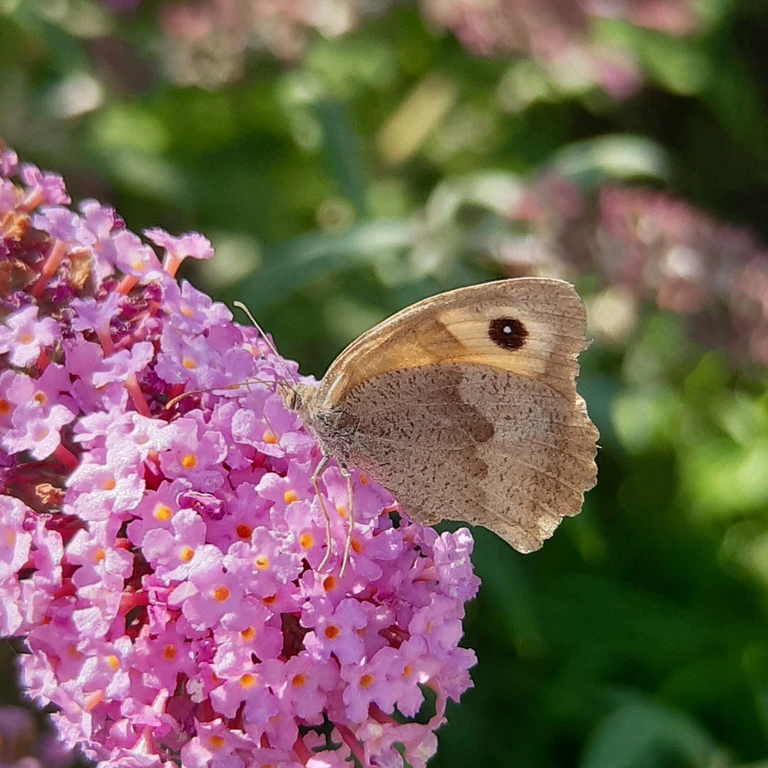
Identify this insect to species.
Maniola jurtina
